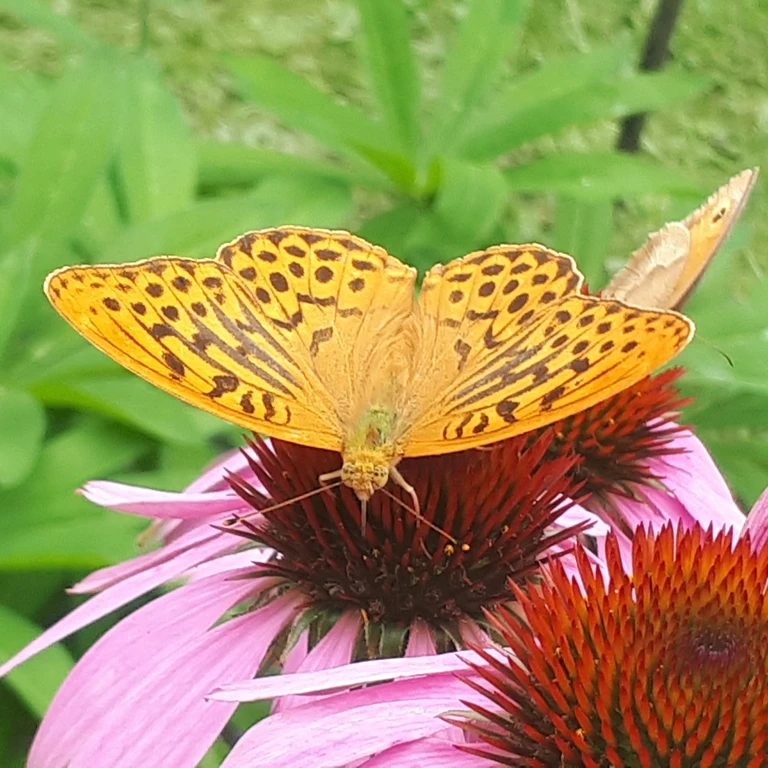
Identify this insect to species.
Argynnis paphia
